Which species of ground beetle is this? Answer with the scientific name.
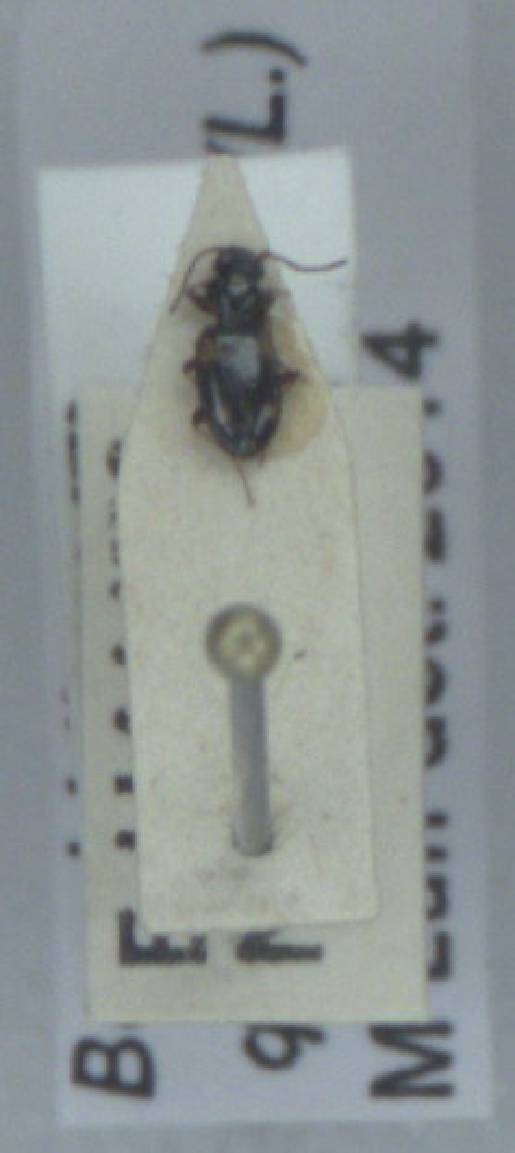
Bembidion quadrimaculatum
